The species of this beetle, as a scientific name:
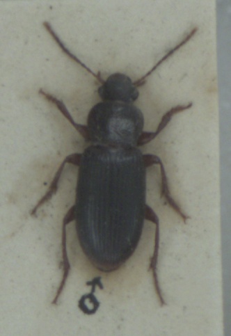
Ophonus rupicola
